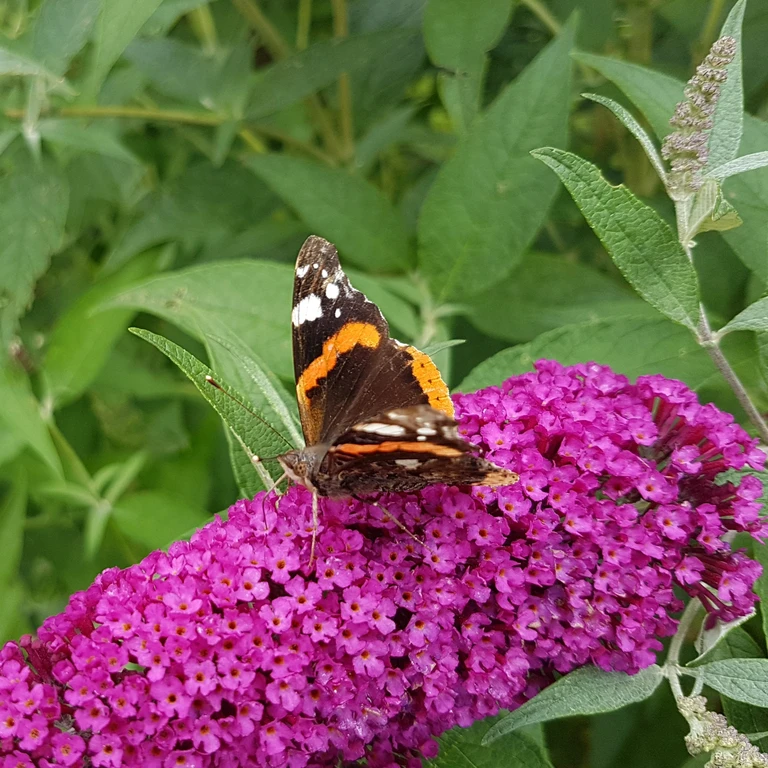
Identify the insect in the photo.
Vanessa atalanta
